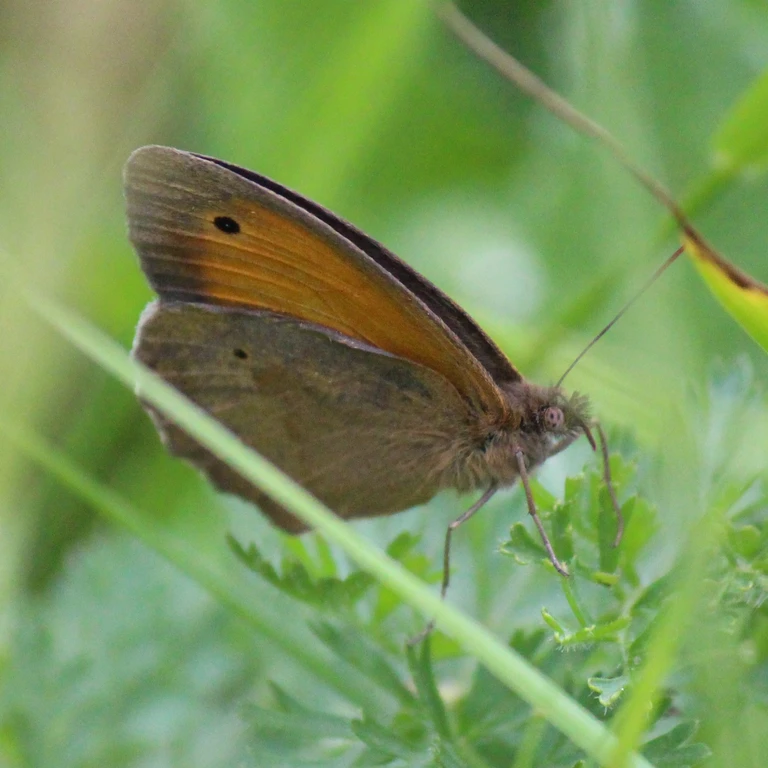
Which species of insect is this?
Maniola jurtina
